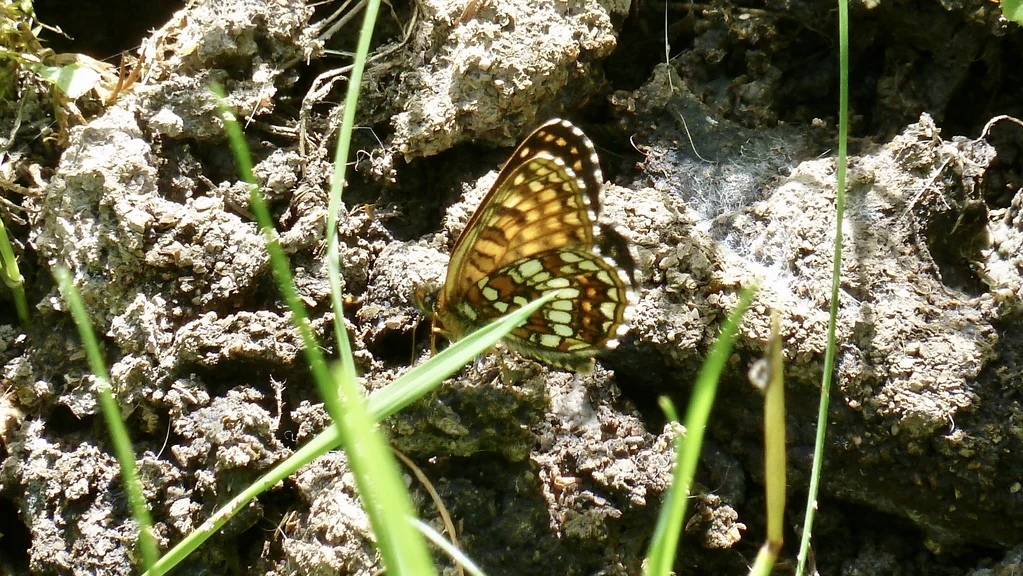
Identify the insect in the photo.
Melitaea diamina
